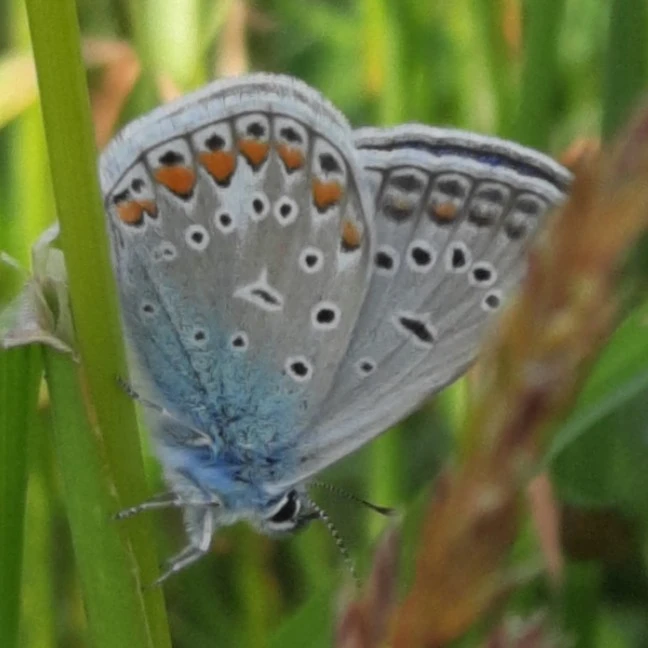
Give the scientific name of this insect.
Polyommatus icarus
